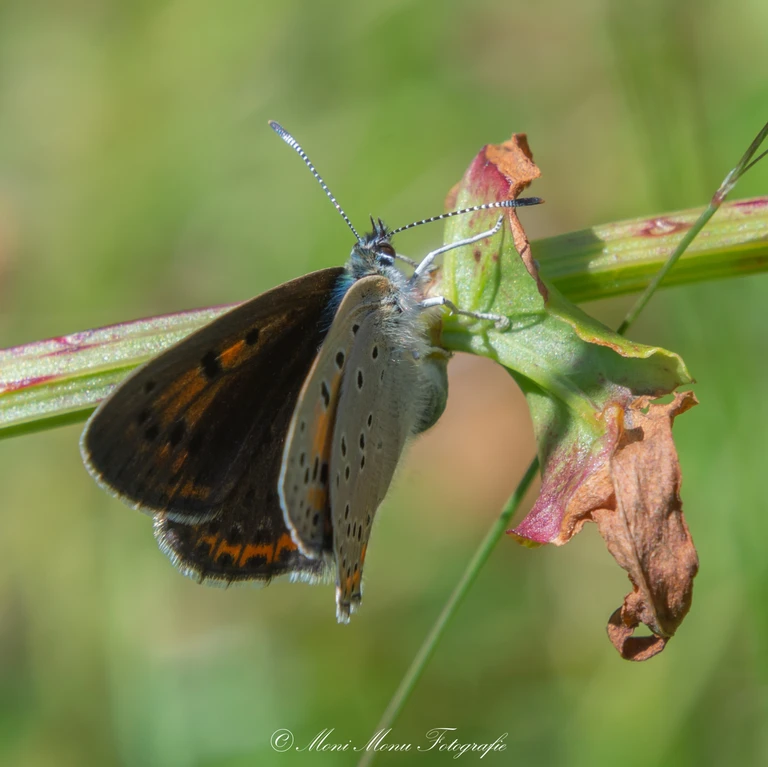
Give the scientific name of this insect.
Lycaena hippothoe (also Palaeochrysophanus hippothoe)
